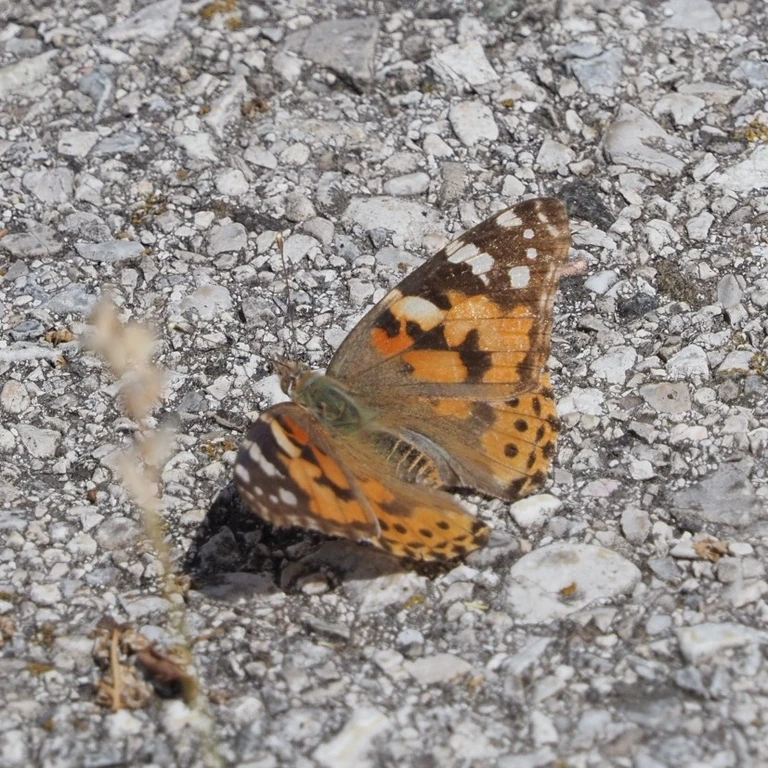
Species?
Vanessa cardui
